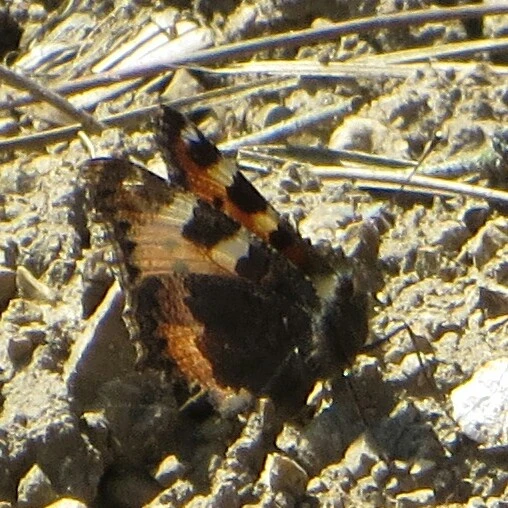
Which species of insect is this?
Aglais urticae
